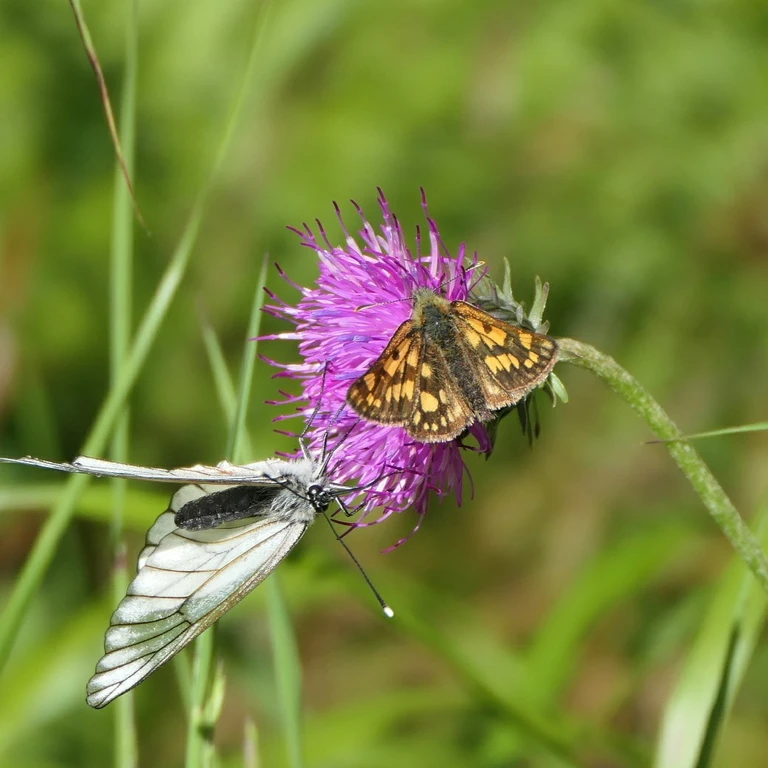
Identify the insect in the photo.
Carterocephalus palaemon
